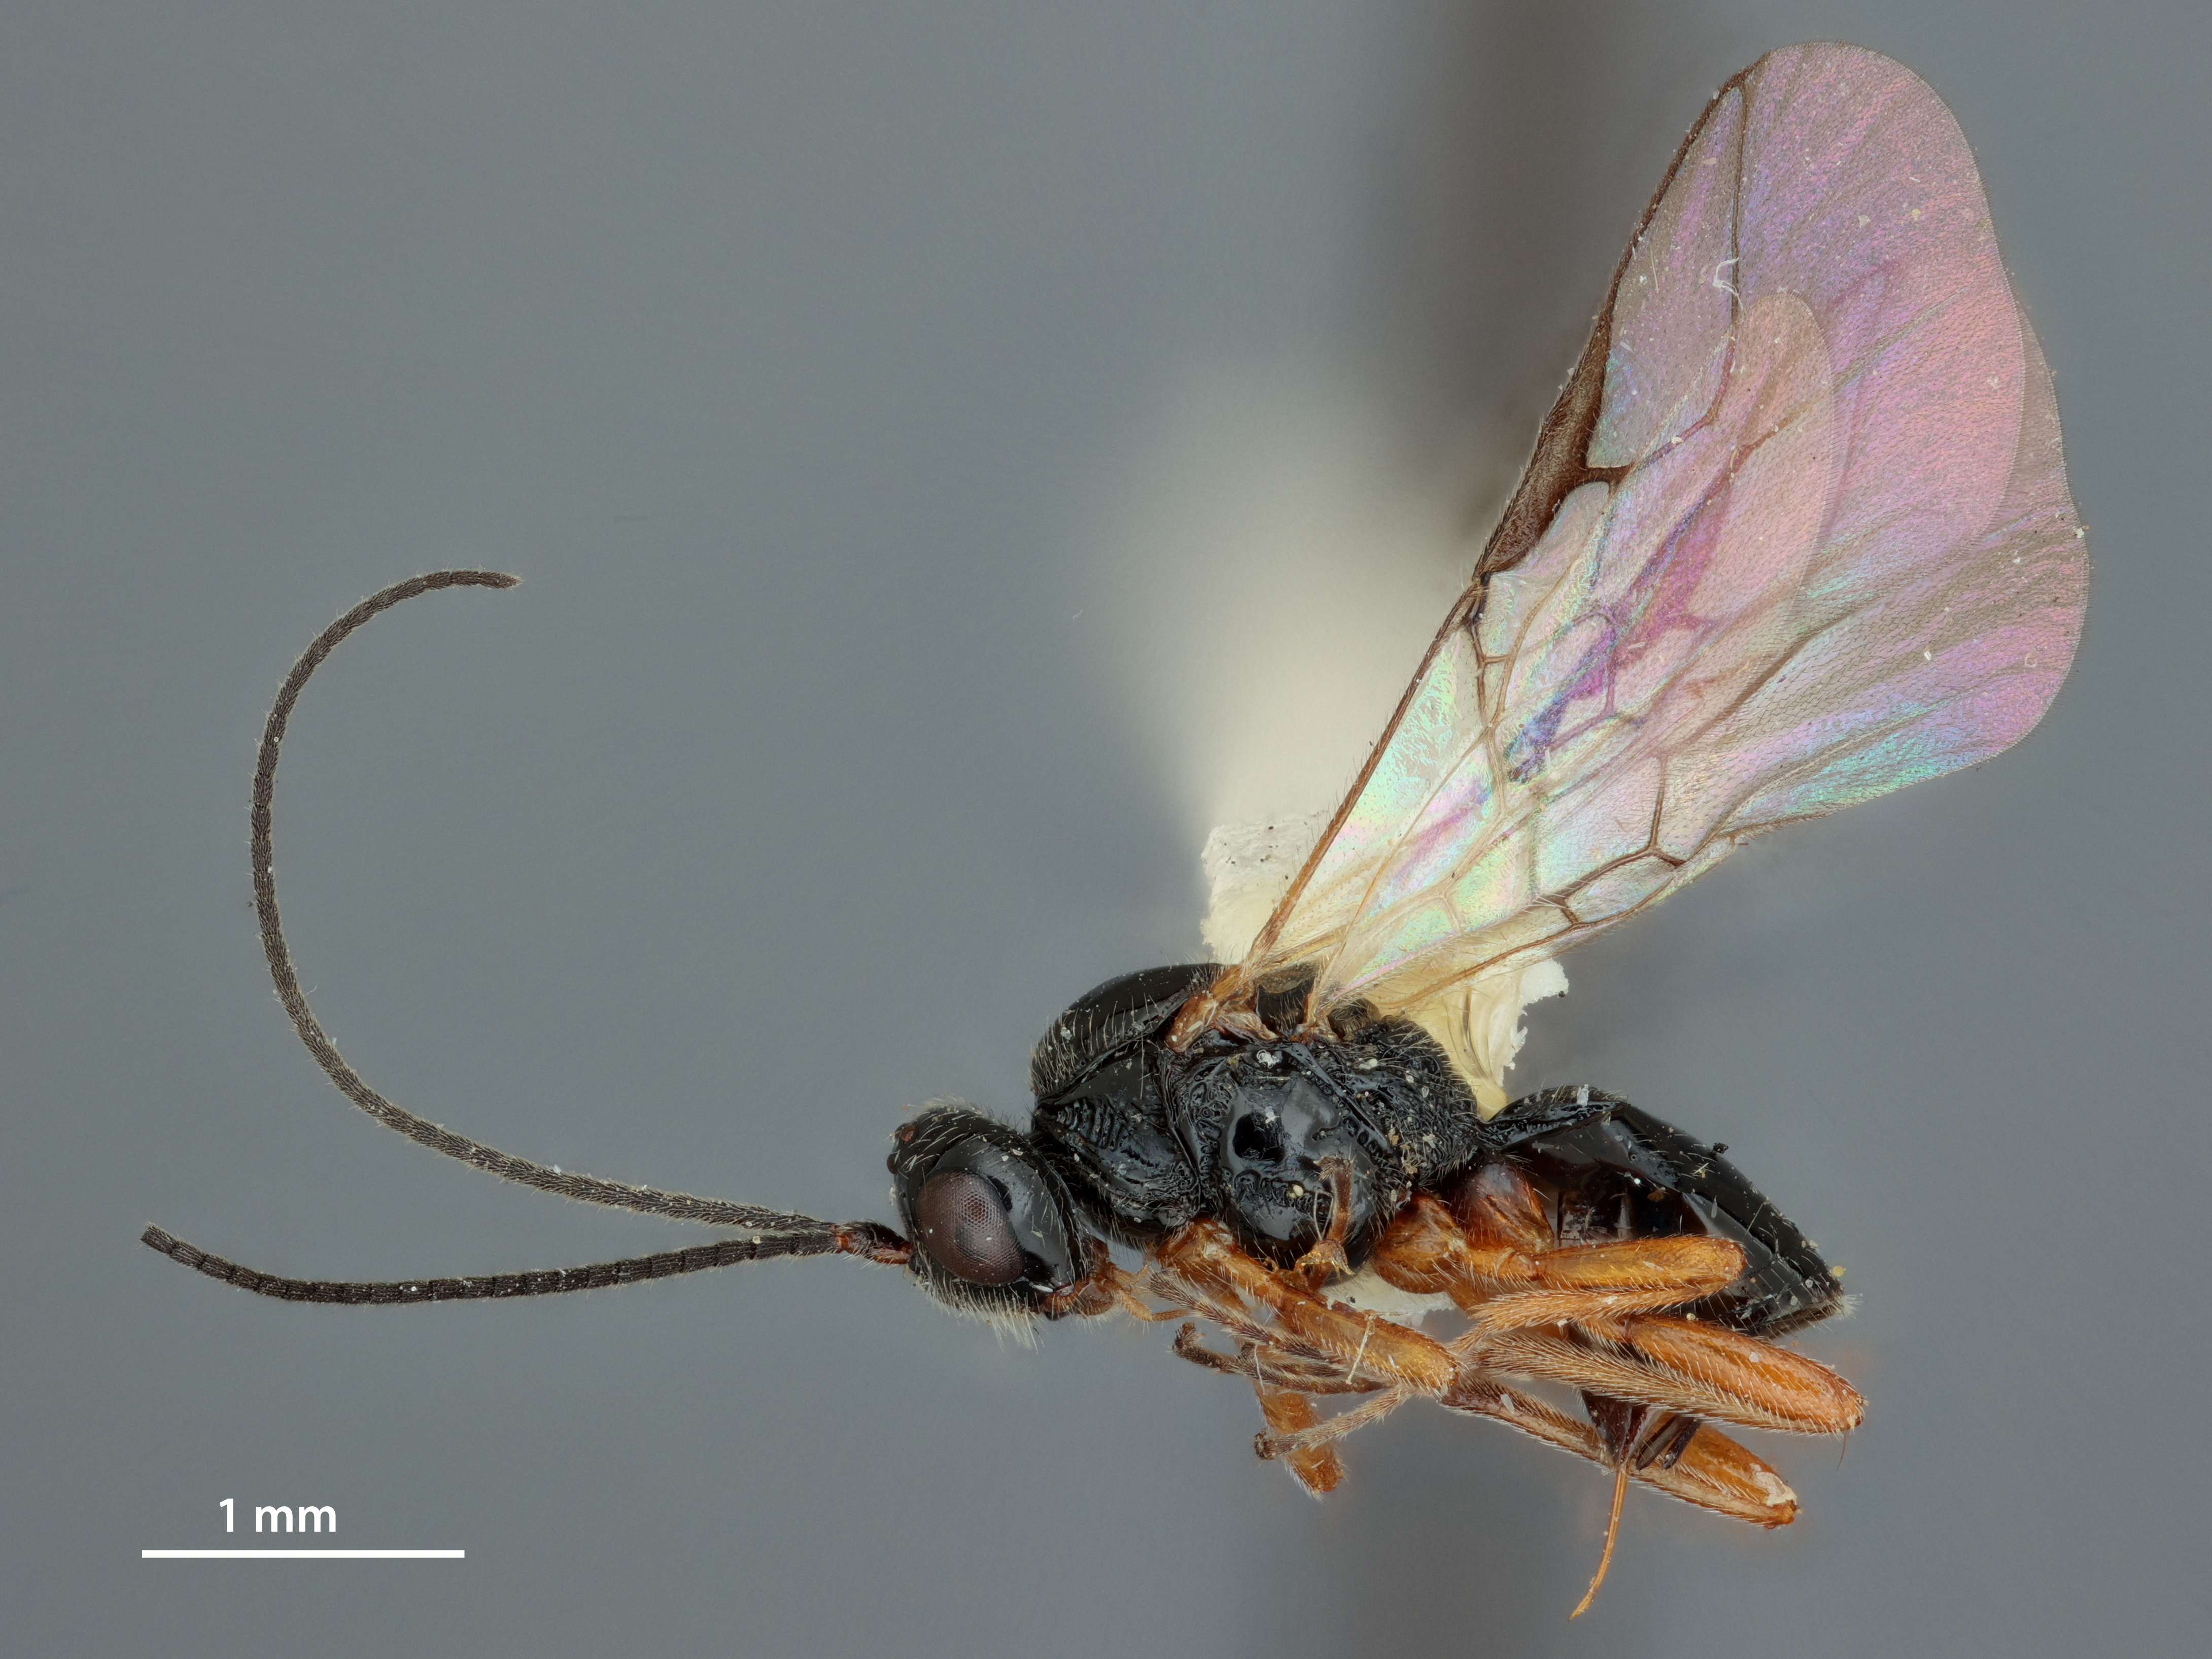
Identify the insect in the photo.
Opius incertus
